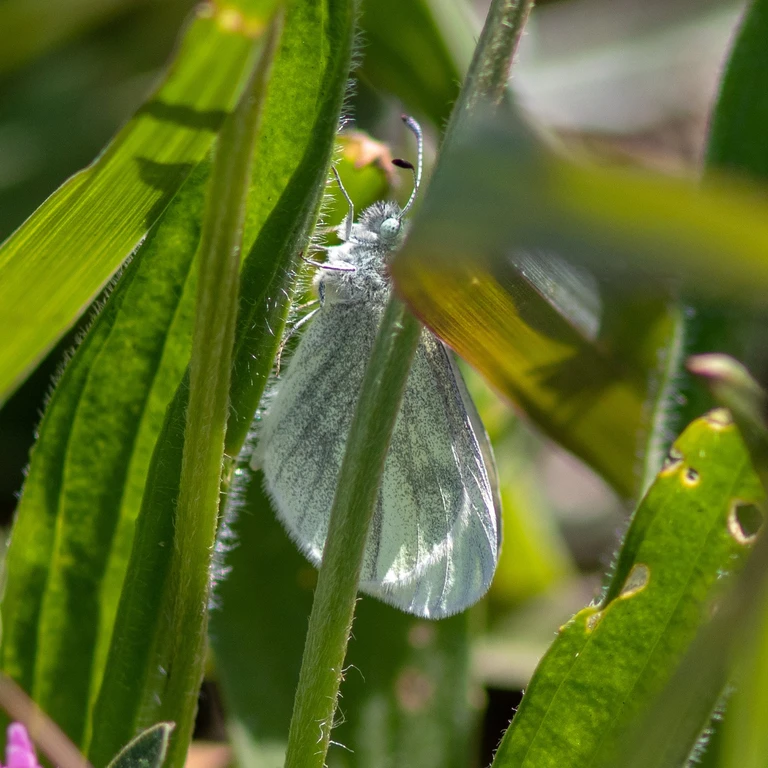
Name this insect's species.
Leptidea sinapis/juvernica
